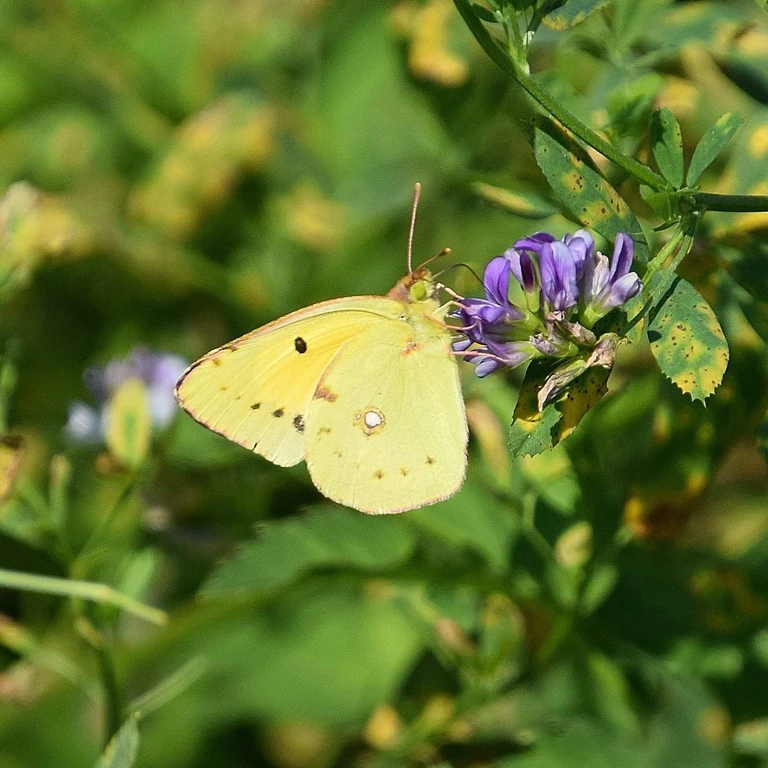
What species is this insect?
Colias croceus
